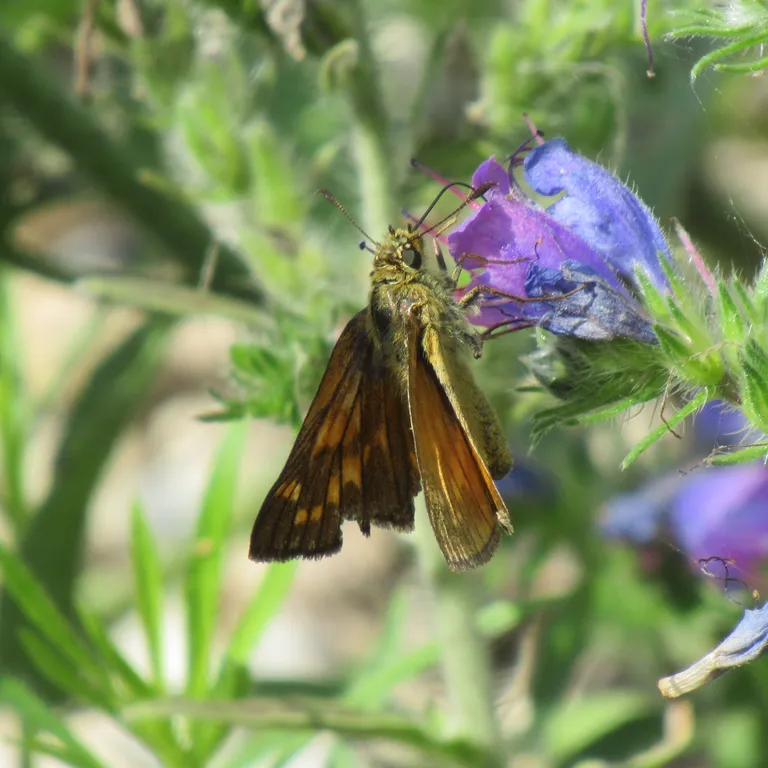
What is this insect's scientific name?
Ochlodes sylvanus (also Ochlodes venata)
